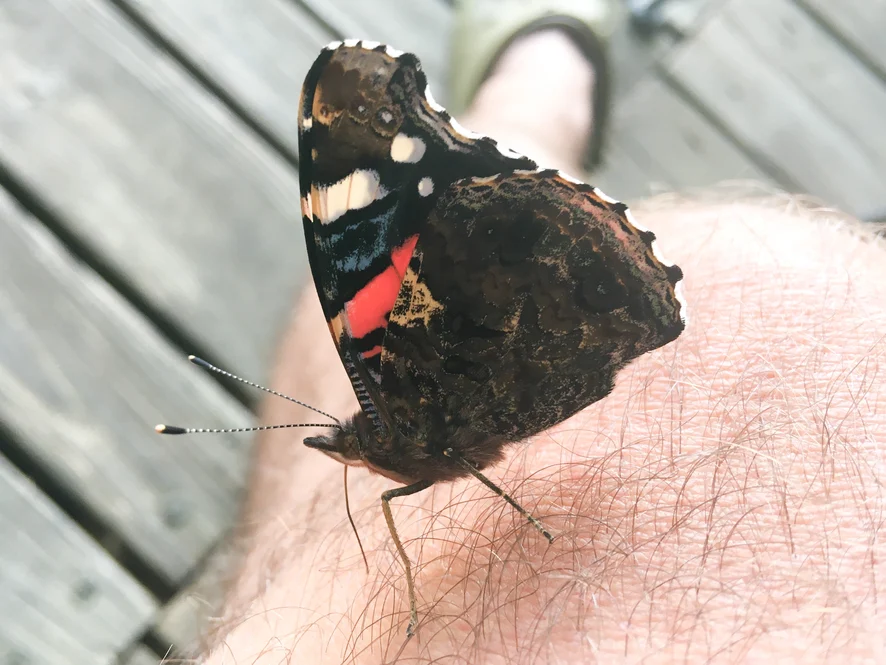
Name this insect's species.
Vanessa atalanta
